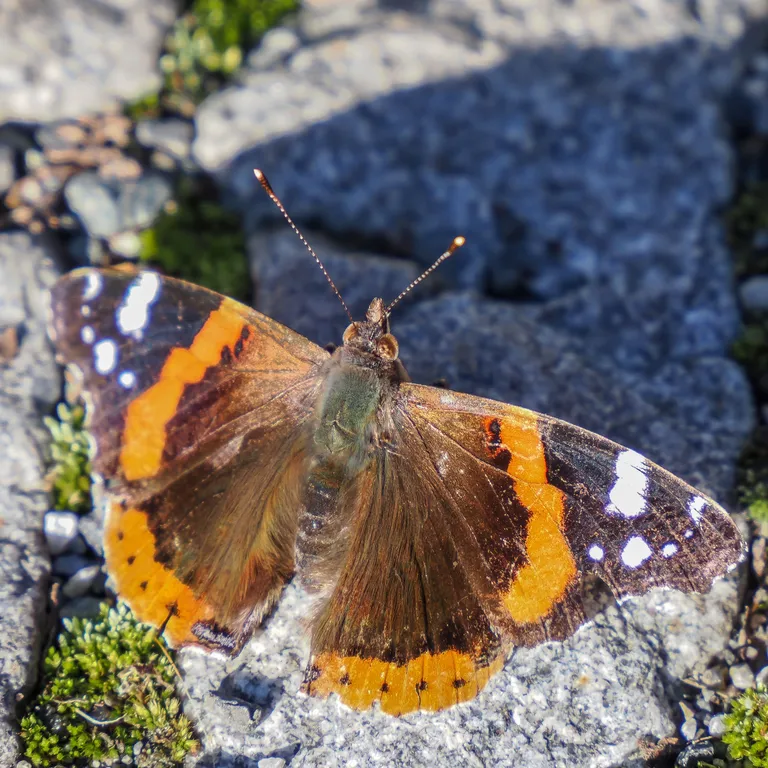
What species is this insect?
Vanessa atalanta
